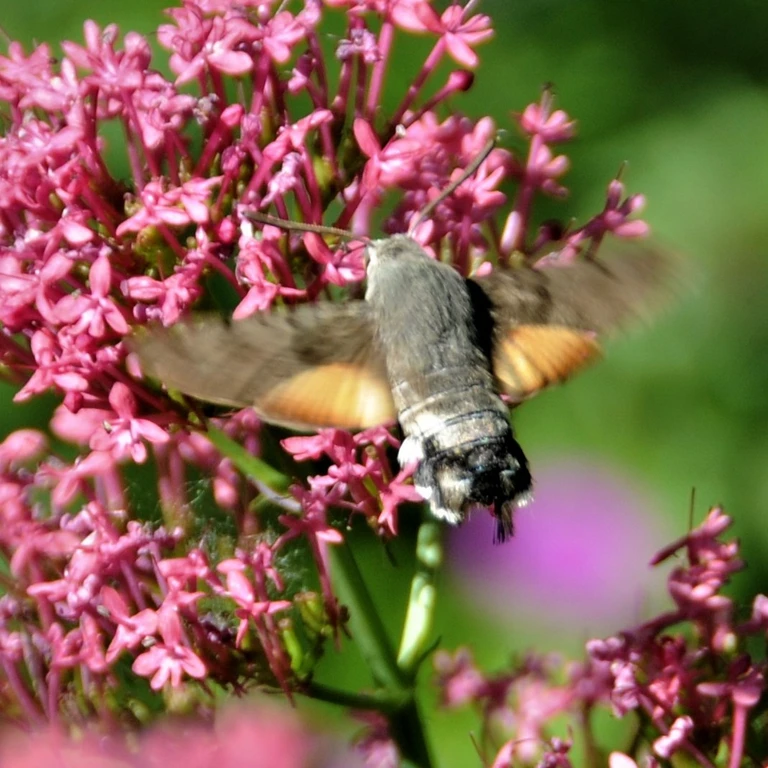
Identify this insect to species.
Macroglossum stellatarum
